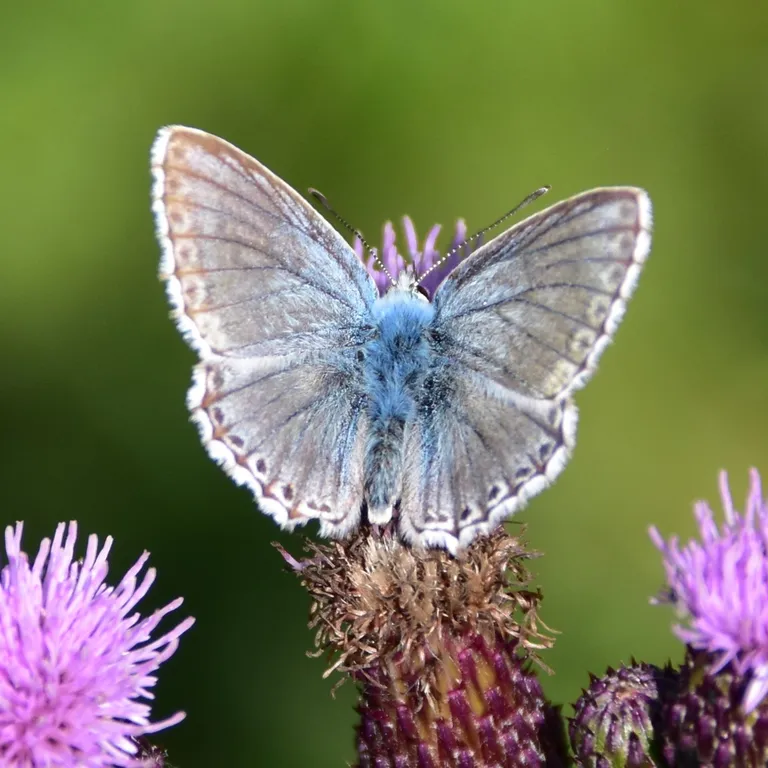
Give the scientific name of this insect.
Lysandra coridon
